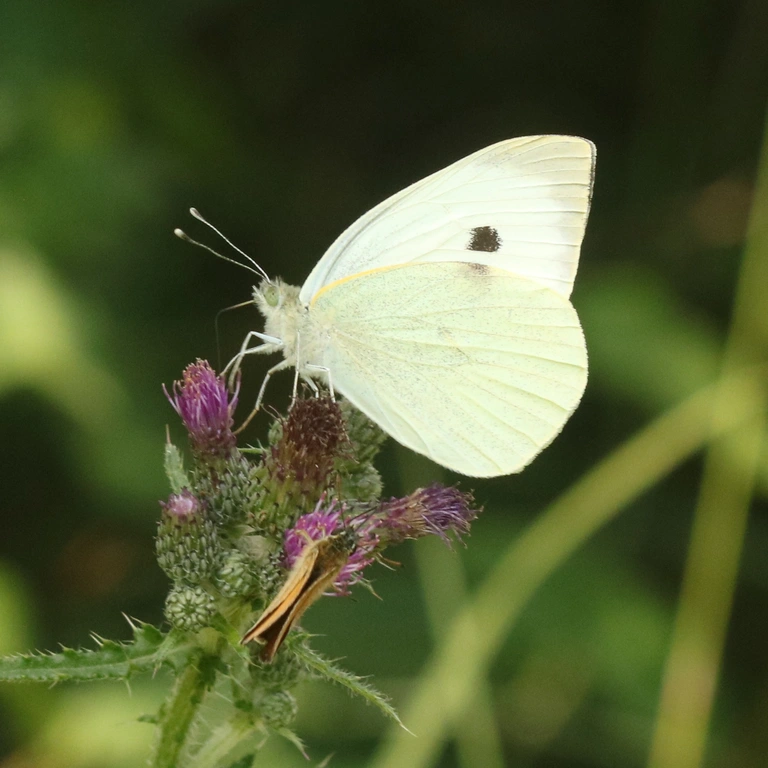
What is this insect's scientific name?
Pieris brassicae
